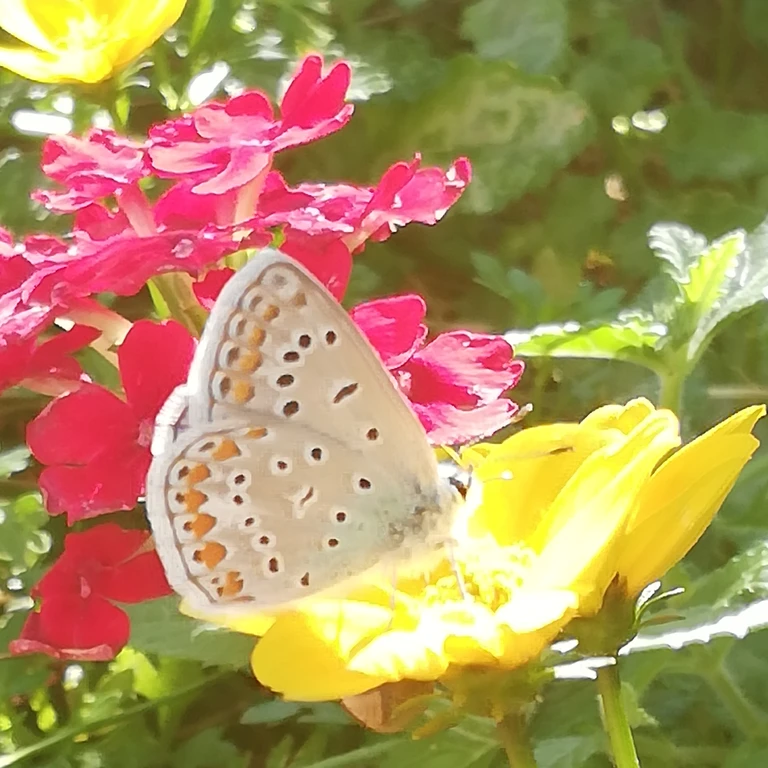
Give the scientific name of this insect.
Polyommatus icarus
